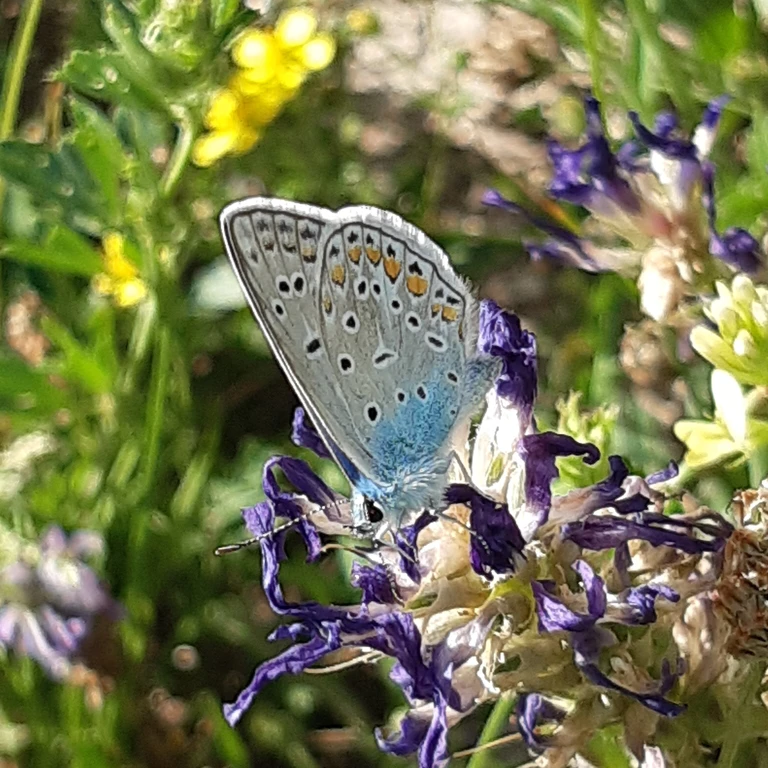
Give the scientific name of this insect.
Polyommatus icarus
